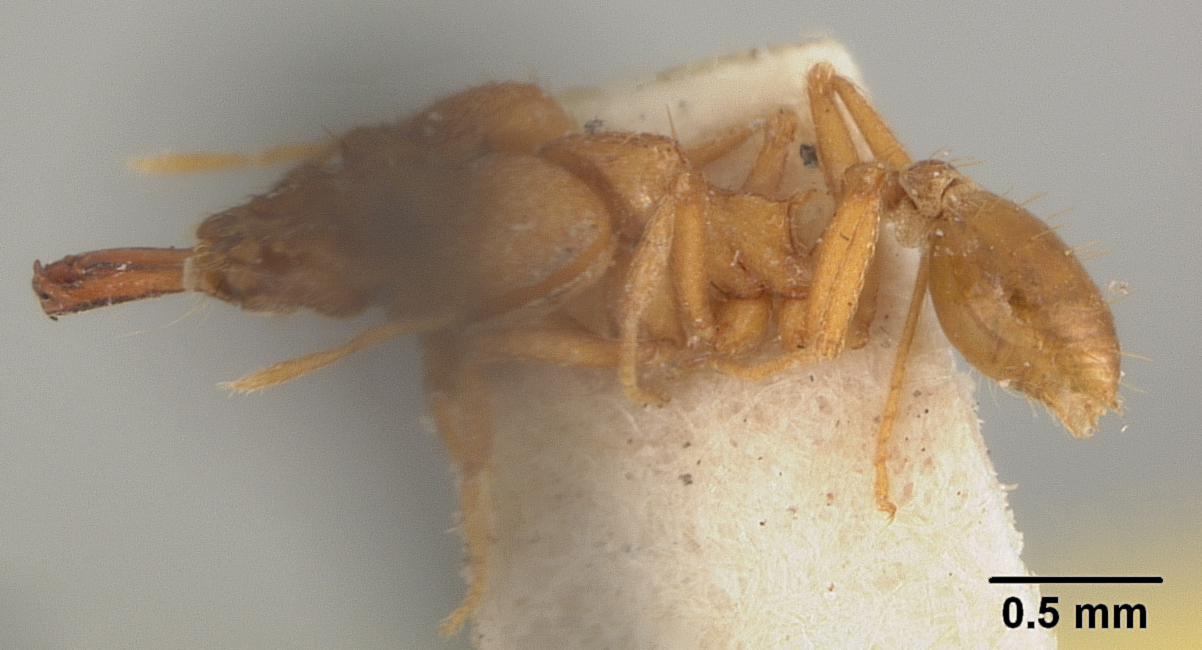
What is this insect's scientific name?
Strumigenys antaeus
